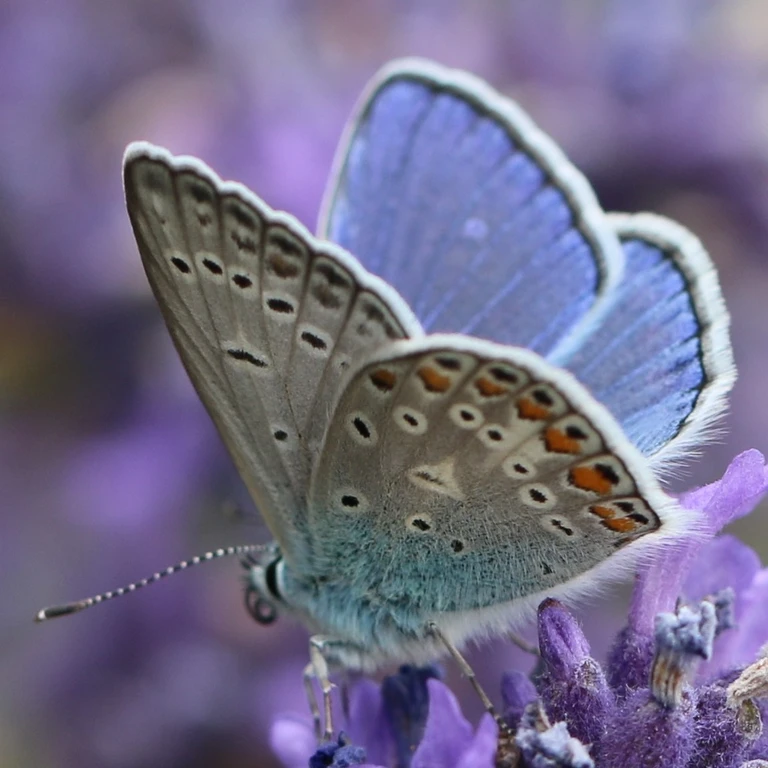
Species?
Polyommatus icarus
